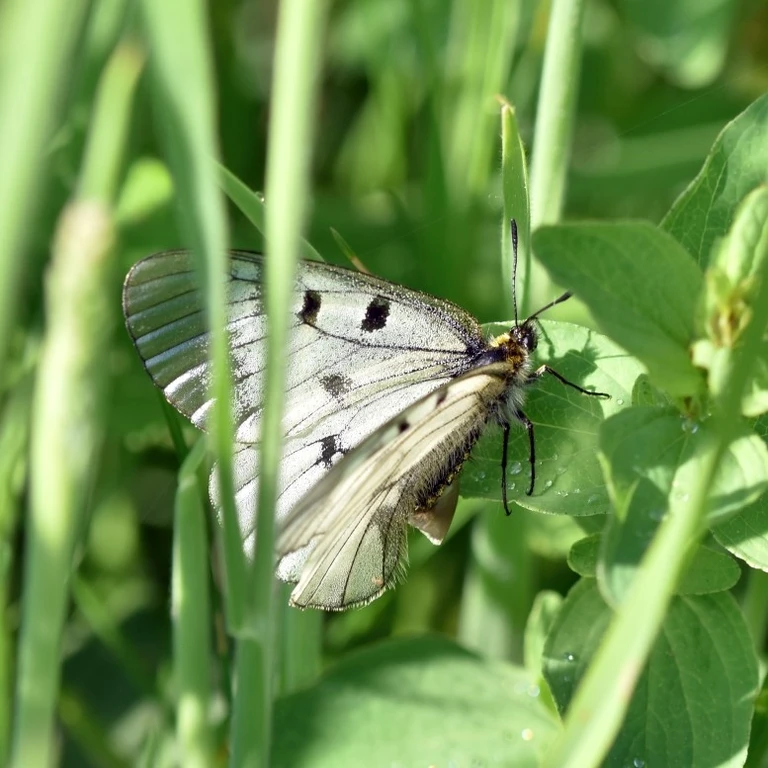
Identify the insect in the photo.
Parnassius mnemosyne
